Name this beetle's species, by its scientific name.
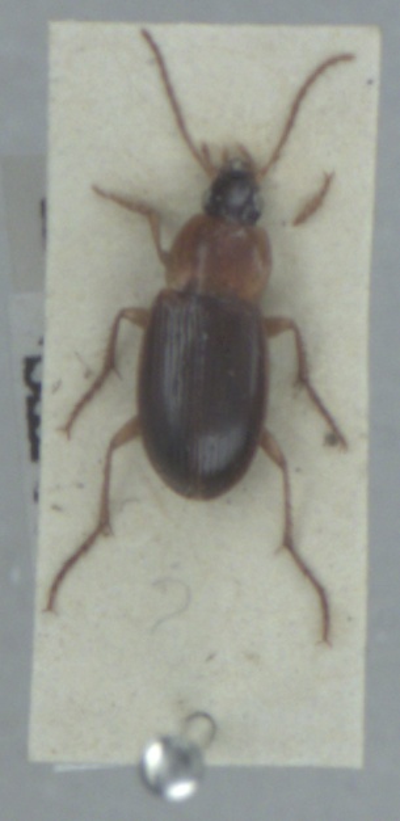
Calathus melanocephalus
